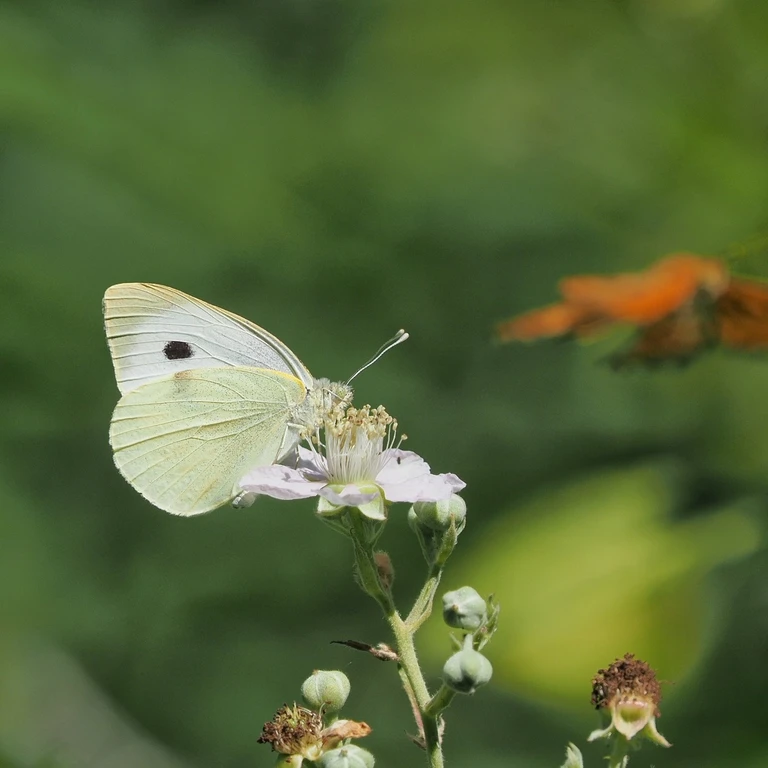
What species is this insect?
Pieris brassicae
